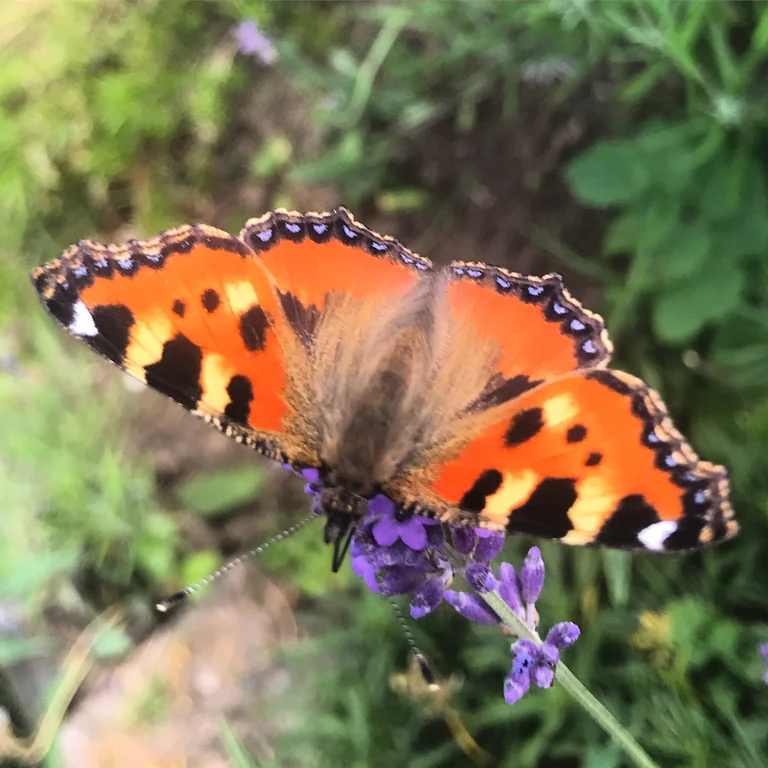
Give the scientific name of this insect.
Aglais urticae
